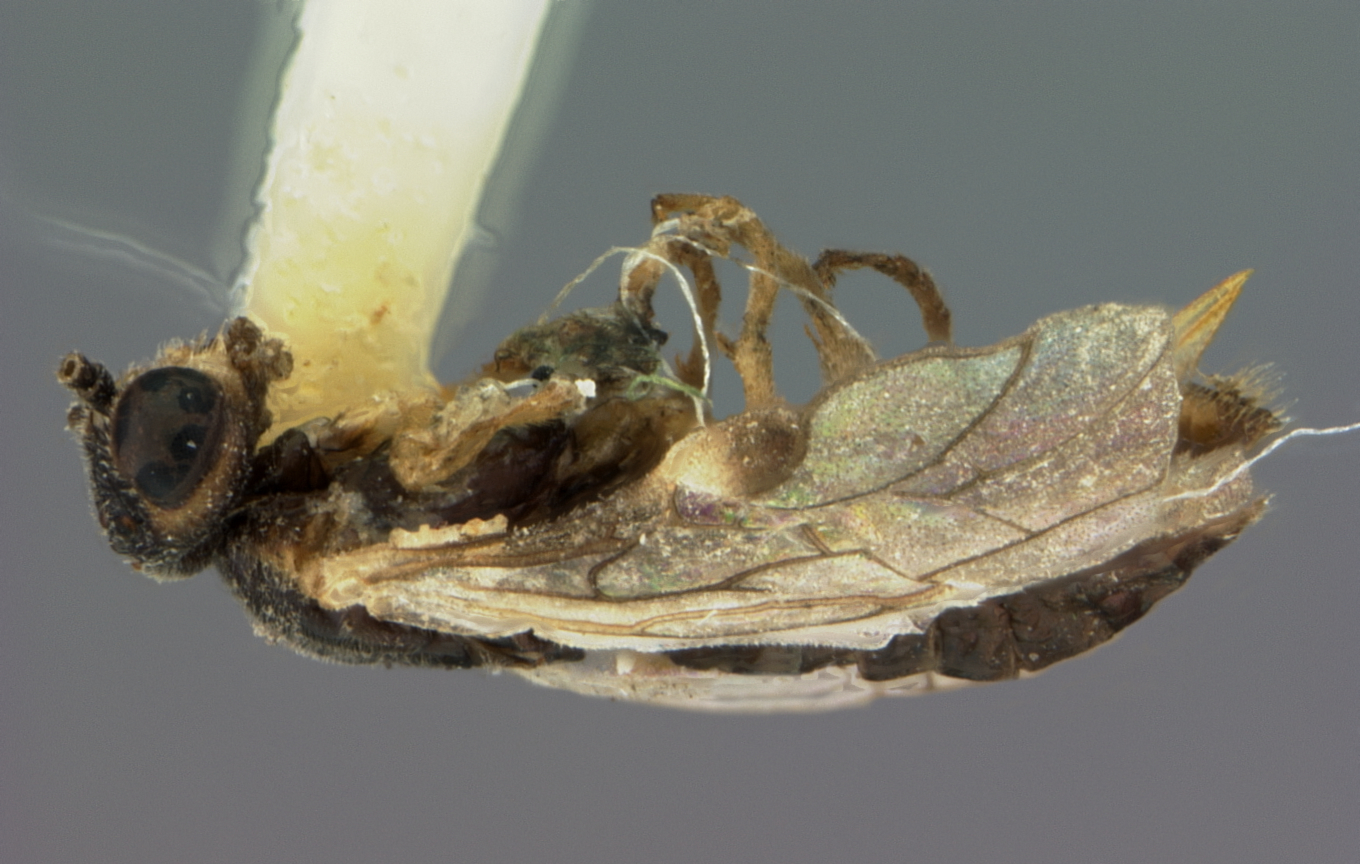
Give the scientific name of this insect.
Euura serissimae
